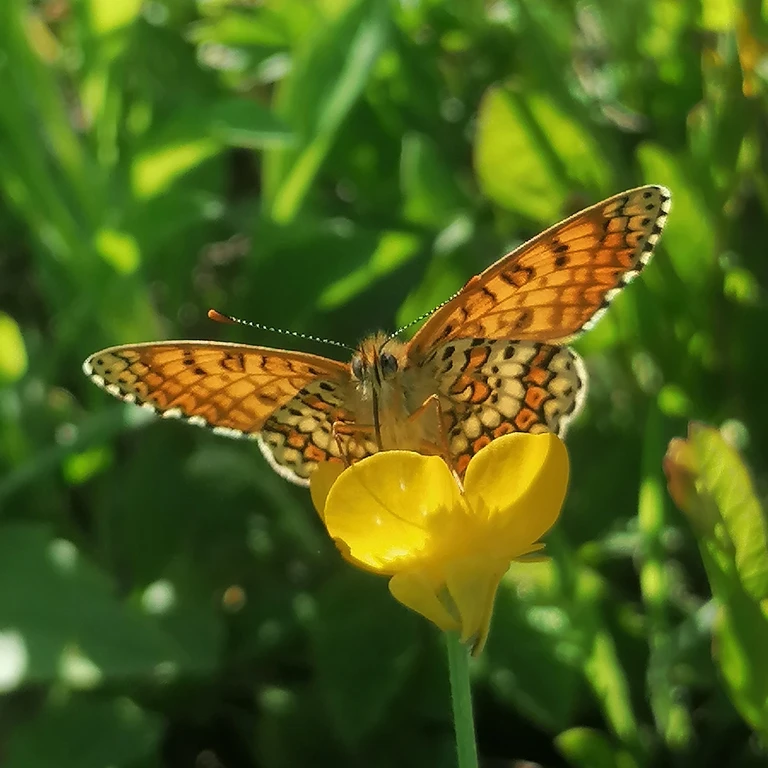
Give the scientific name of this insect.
Melitaea cinxia
